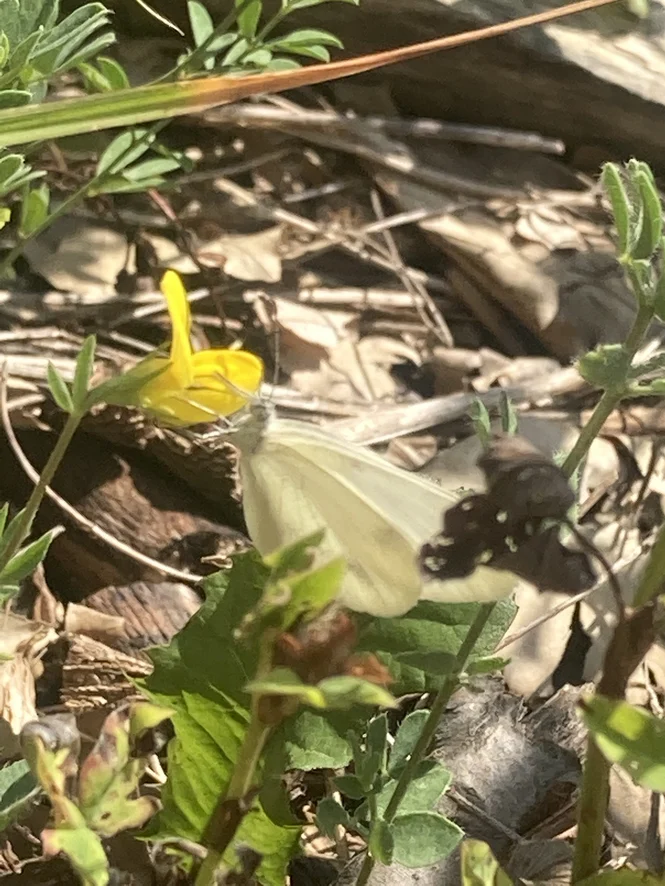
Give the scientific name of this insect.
Leptidea sinapis/juvernica
